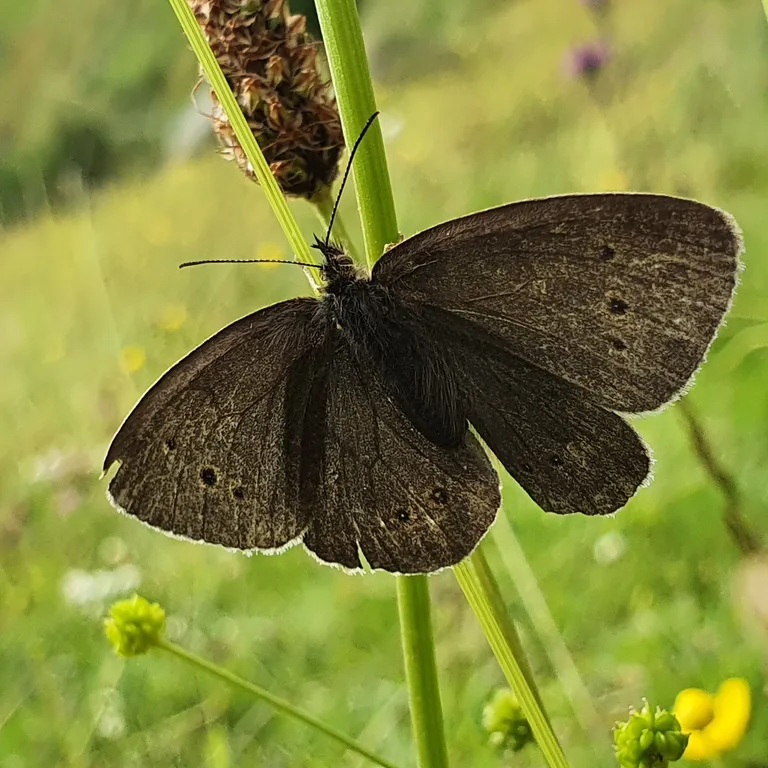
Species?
Aphantopus hyperantus
